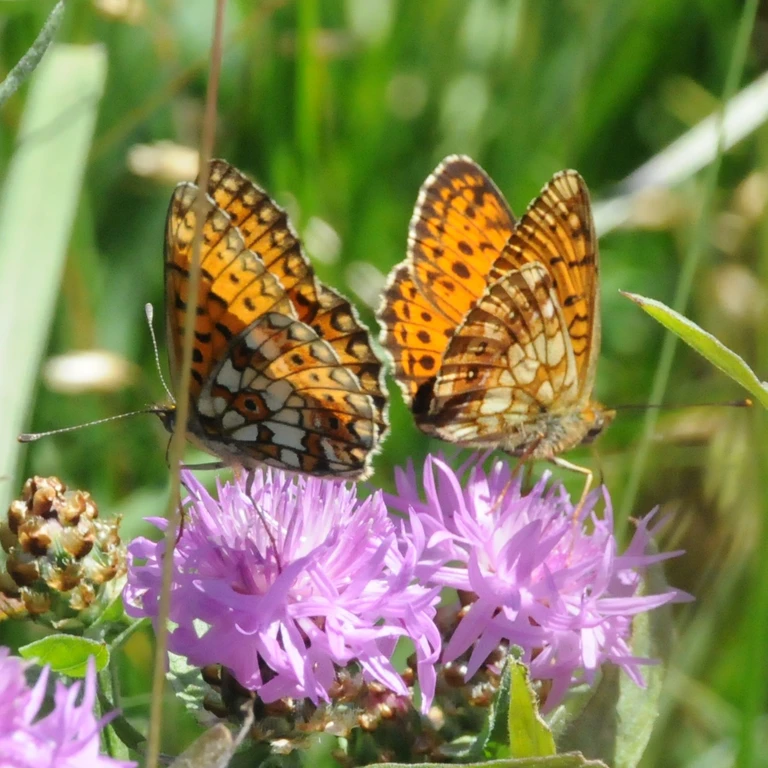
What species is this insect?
Brenthis ino
